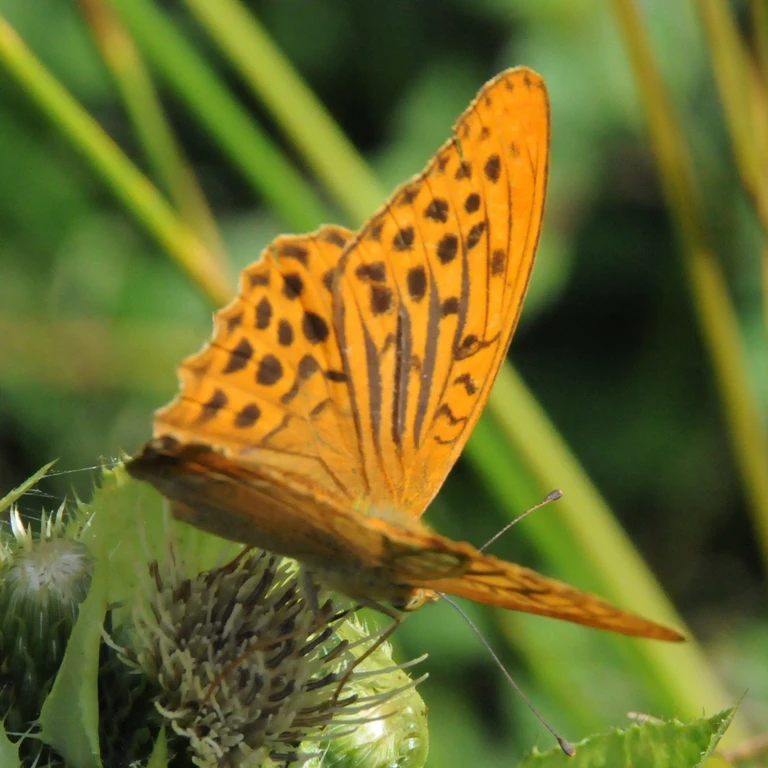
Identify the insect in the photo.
Argynnis paphia
